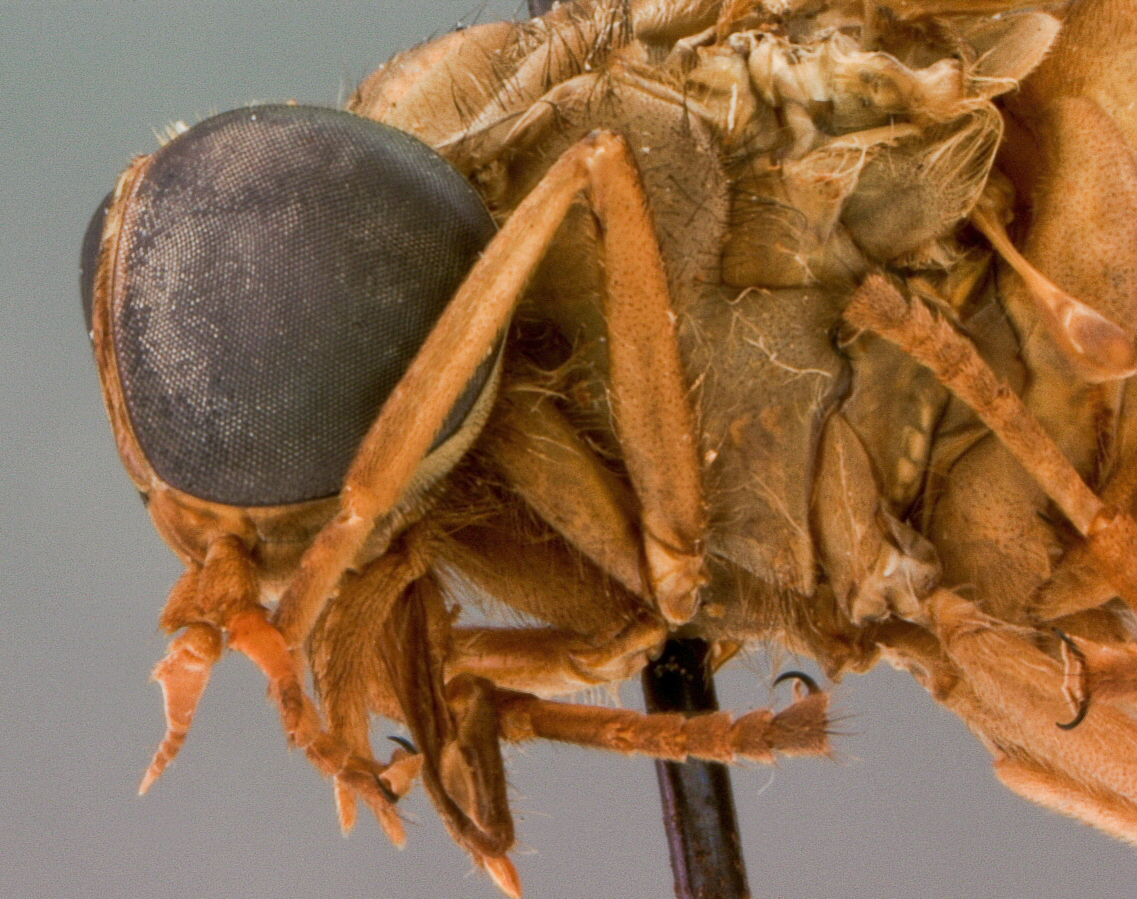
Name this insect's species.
Tabanus tardinotus
